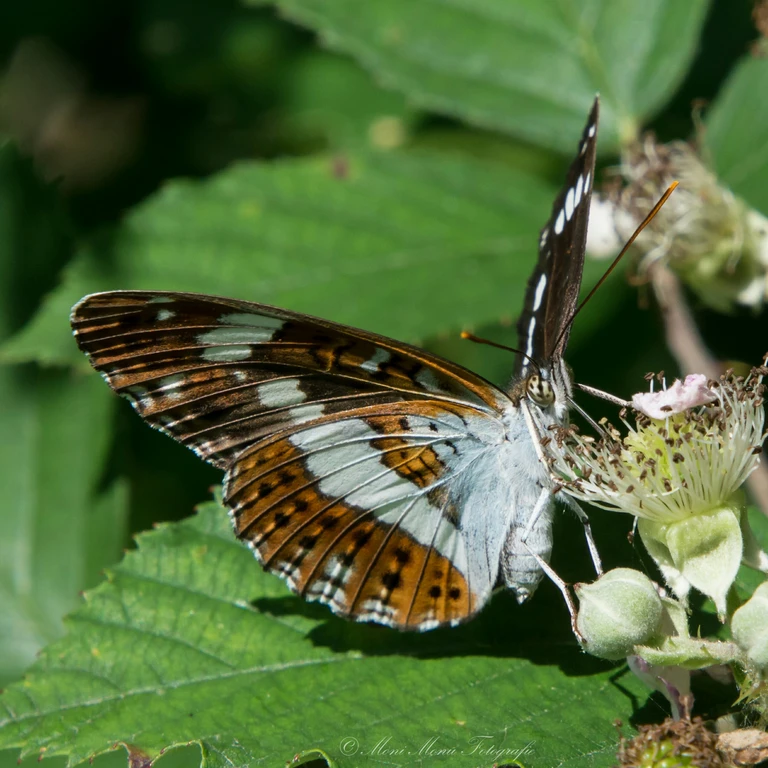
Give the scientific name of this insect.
Limenitis camilla (also Ladoga camilla)
